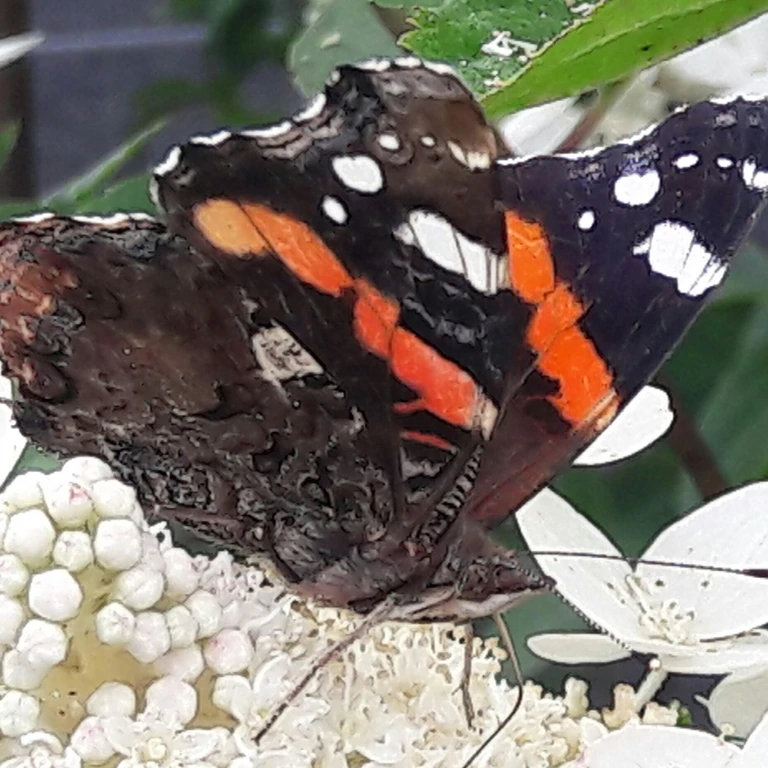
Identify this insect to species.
Vanessa atalanta
